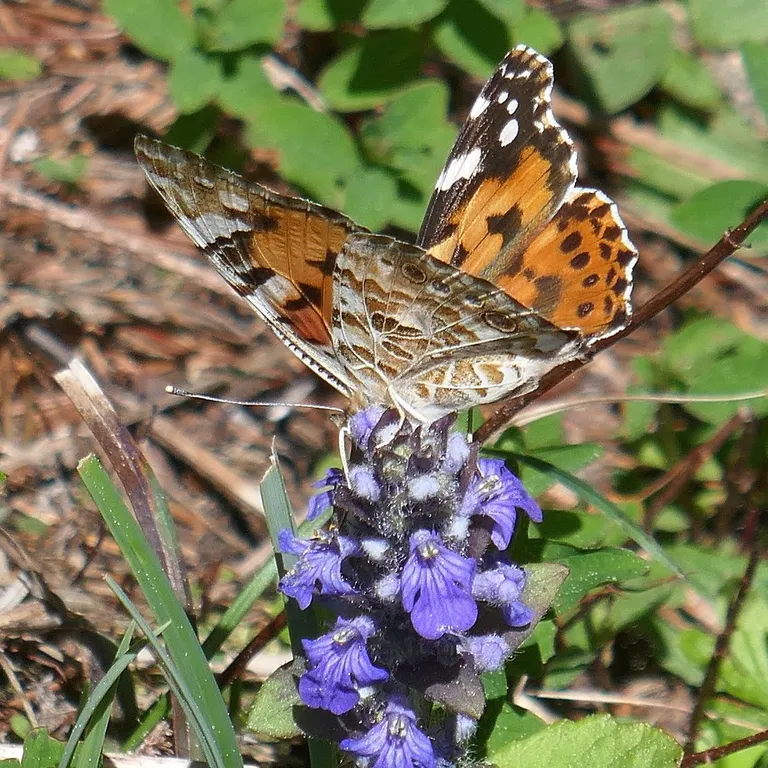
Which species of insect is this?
Vanessa cardui
